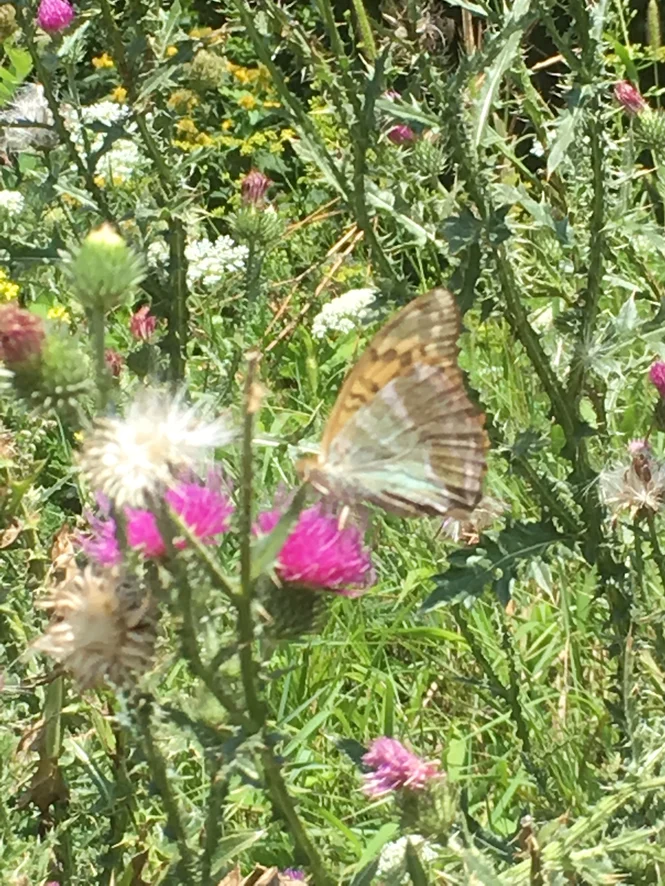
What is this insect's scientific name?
Argynnis paphia
